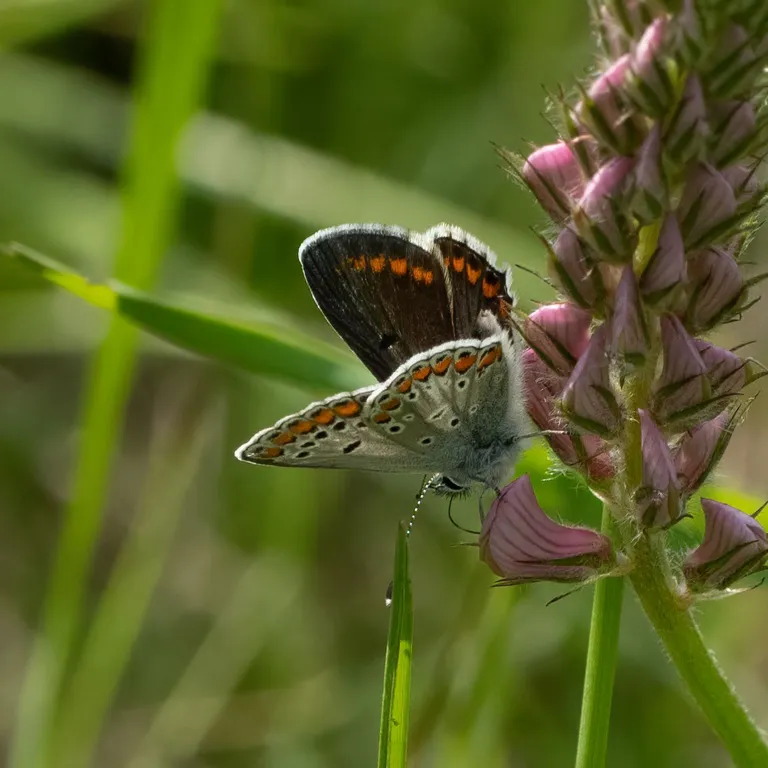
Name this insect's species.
Aricia agestis/artaxerxes
